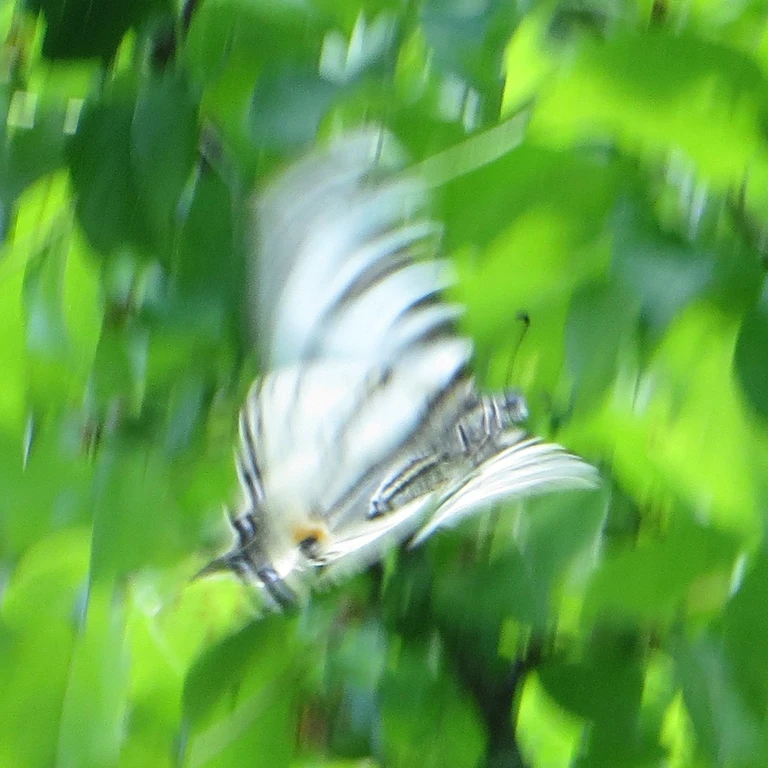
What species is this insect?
Iphiclides podalirius
